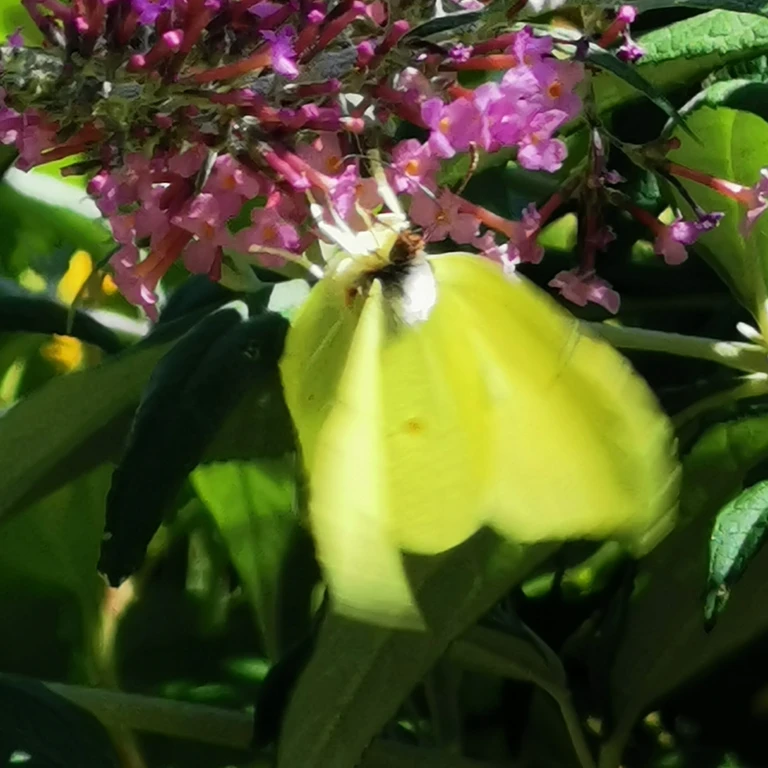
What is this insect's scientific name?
Gonepteryx rhamni
